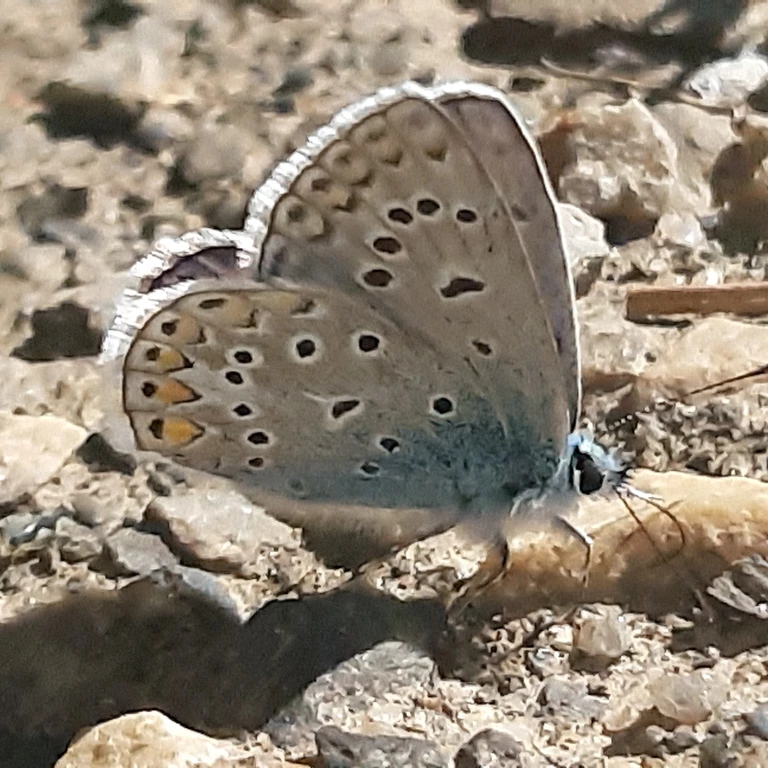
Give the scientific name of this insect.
Polyommatus icarus
